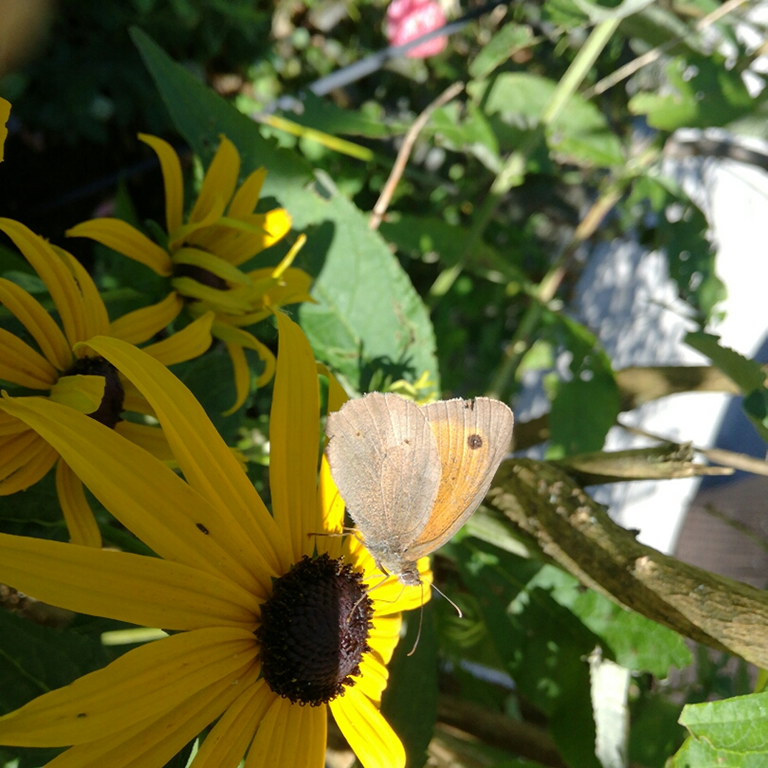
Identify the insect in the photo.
Maniola jurtina
